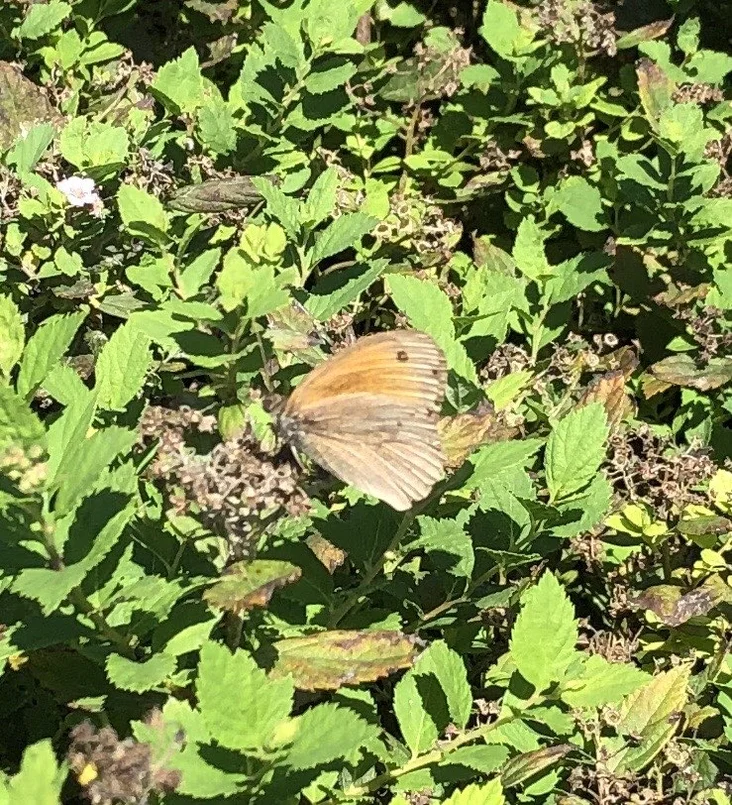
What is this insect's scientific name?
Maniola jurtina
